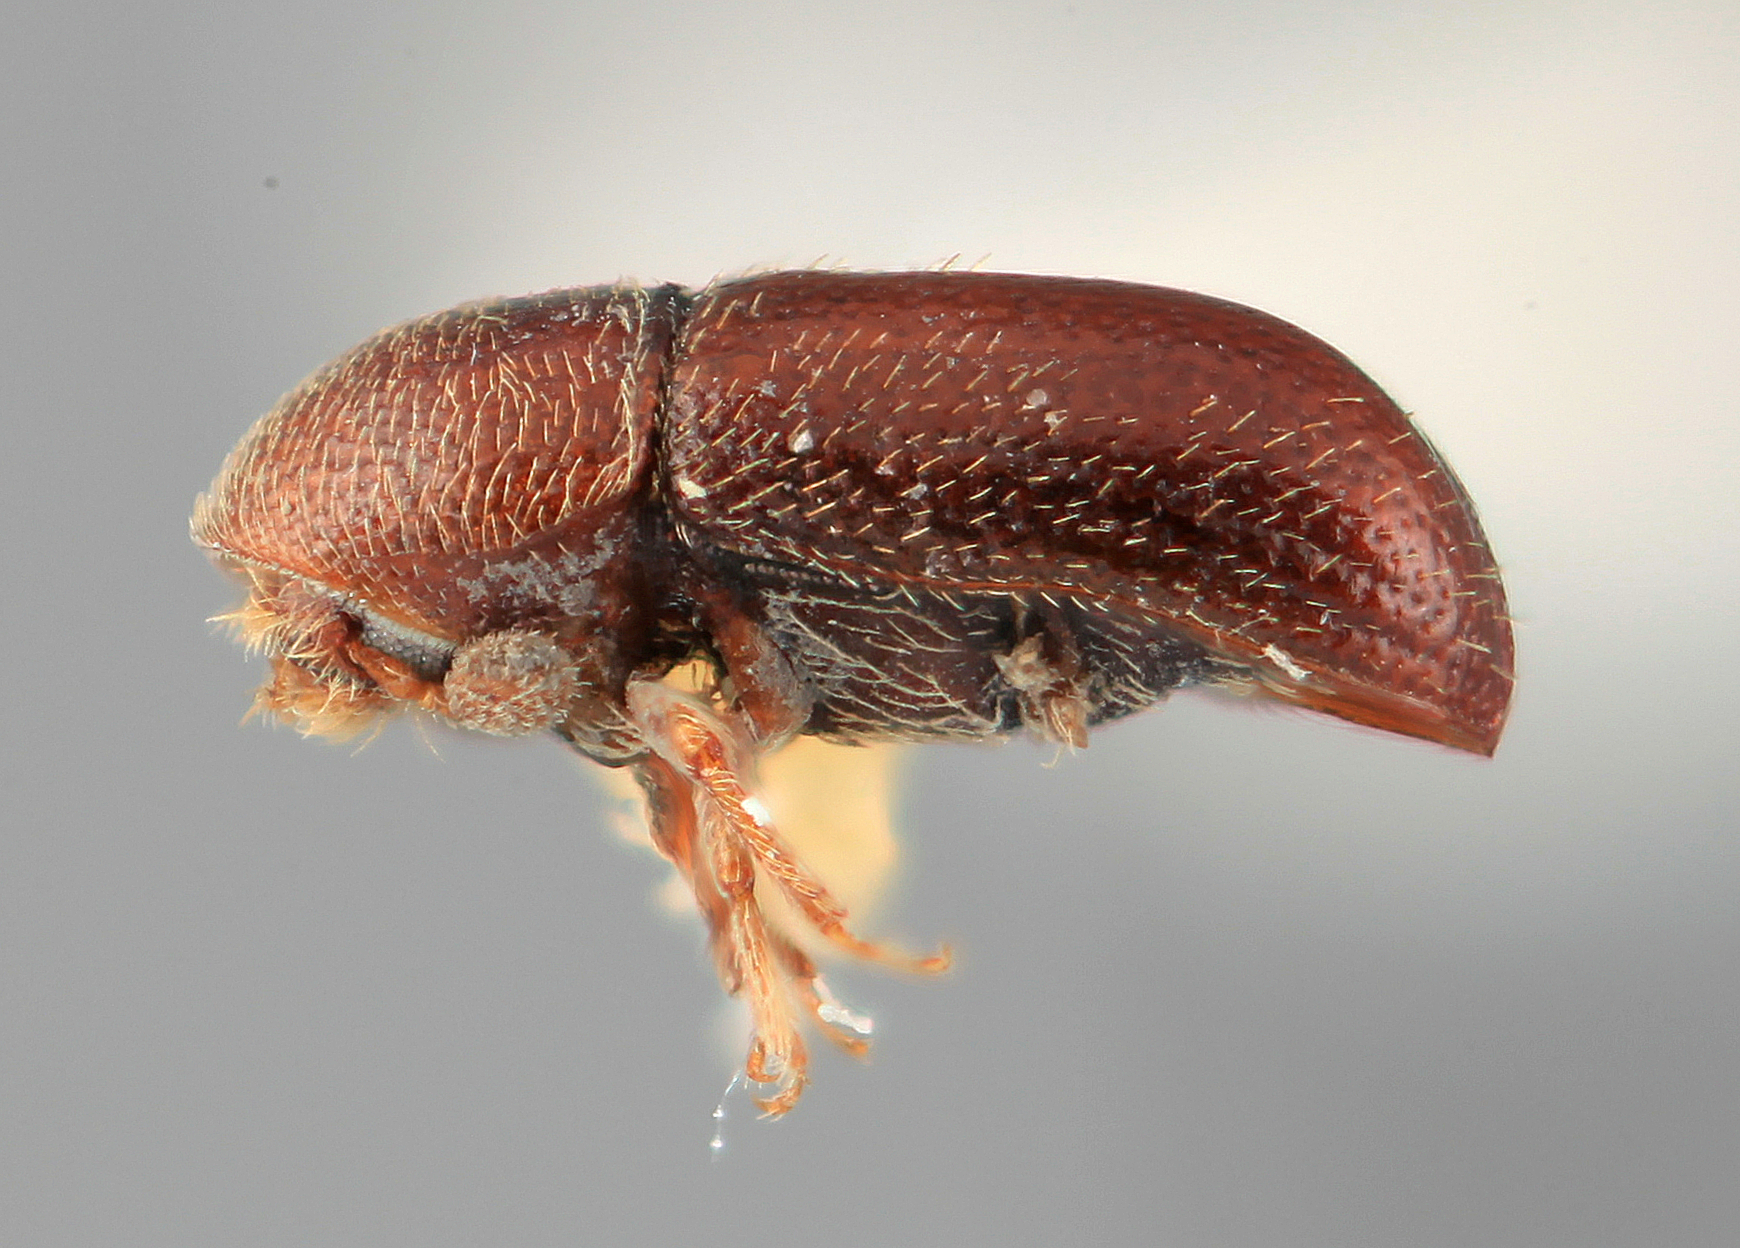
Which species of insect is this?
Araptus parvistriatus
